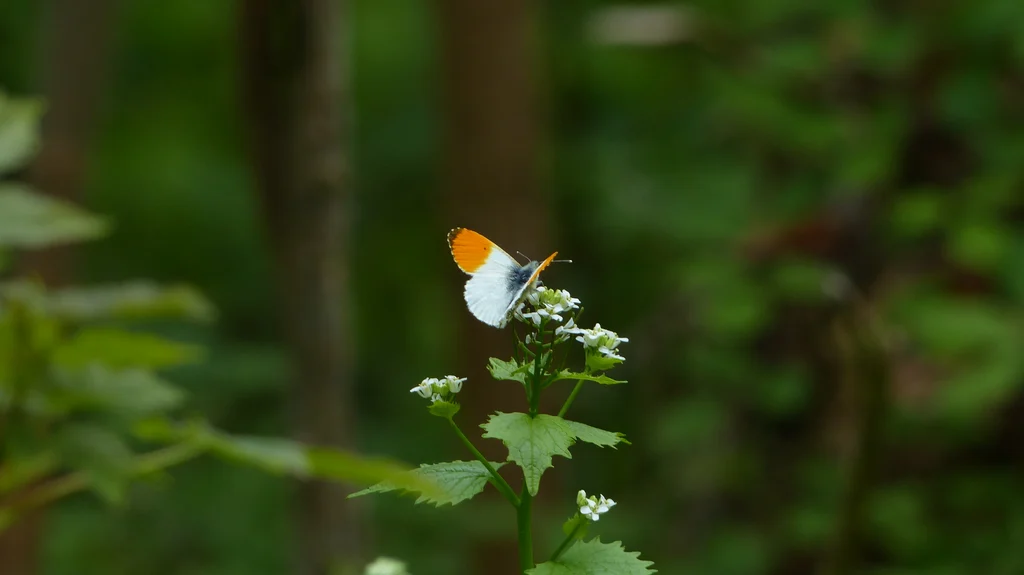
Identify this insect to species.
Anthocharis cardamines
